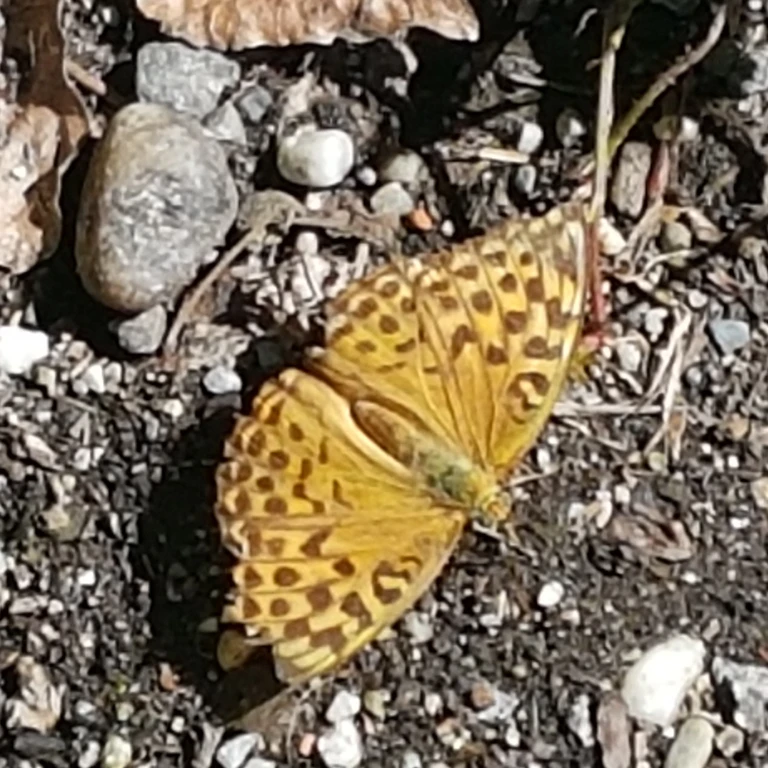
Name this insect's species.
Argynnis paphia
